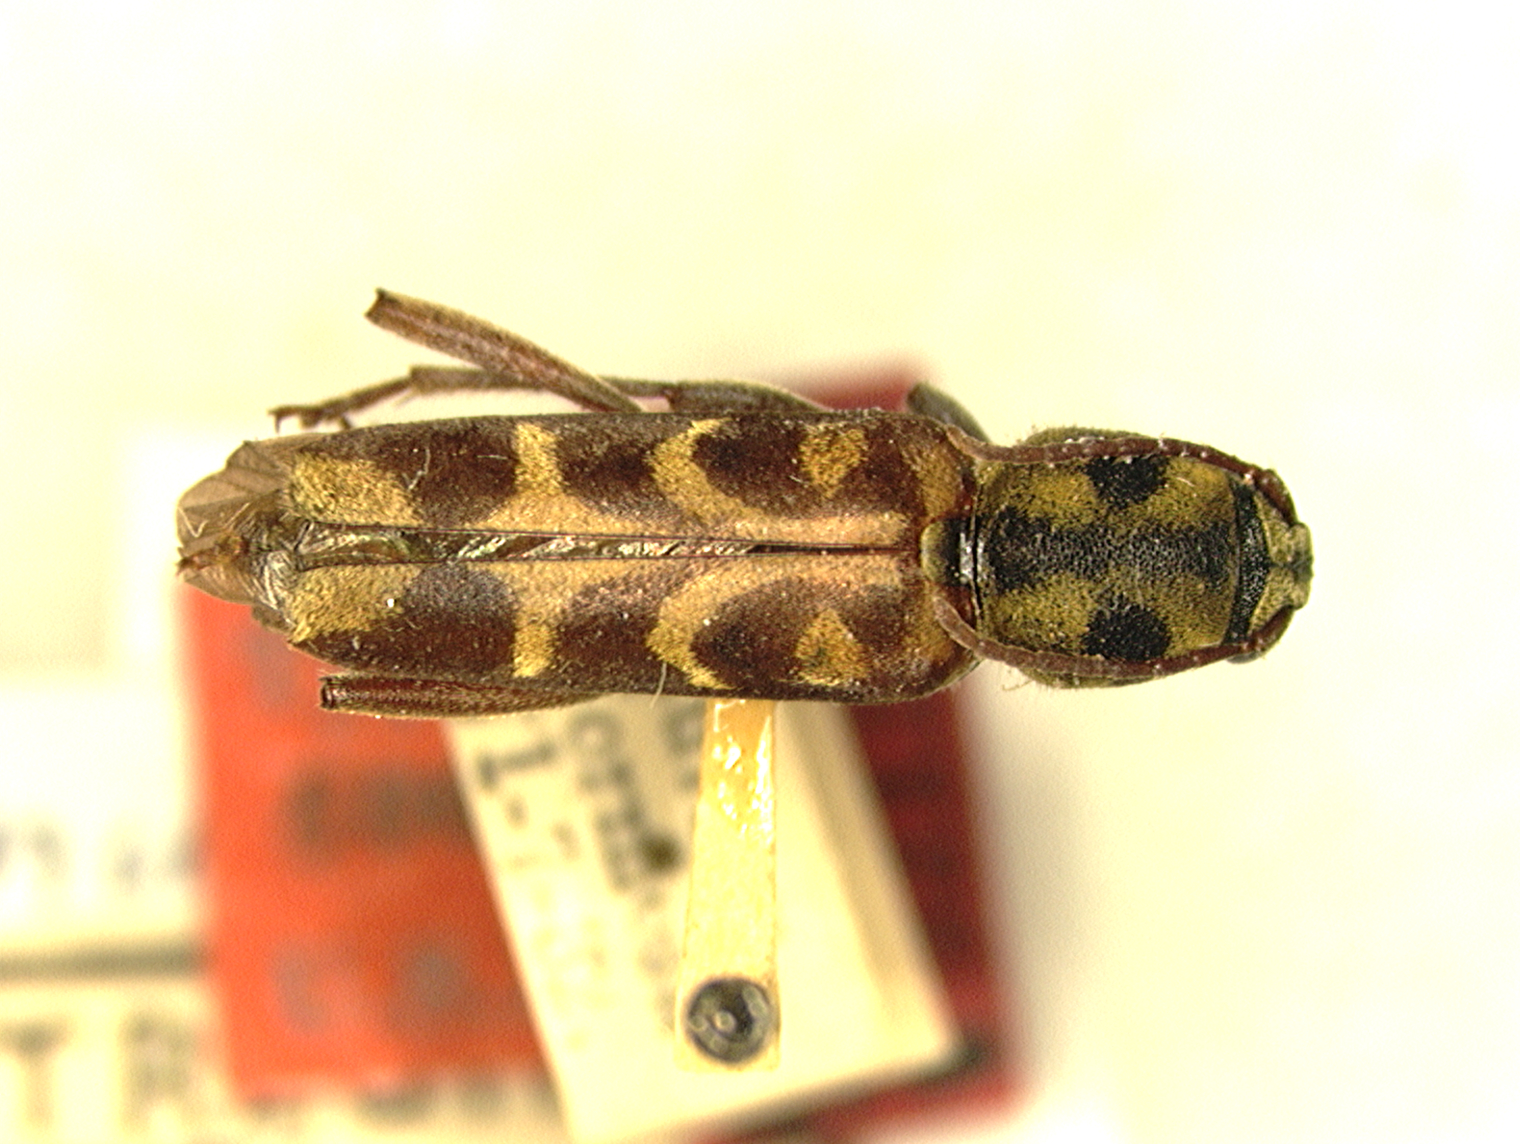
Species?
Xylotrechus buqueti
